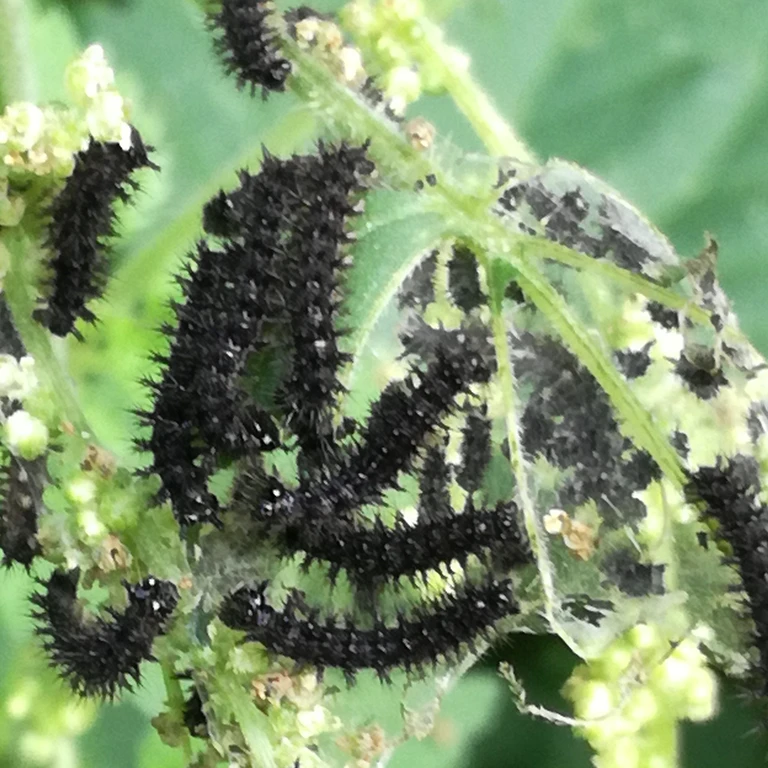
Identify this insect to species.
Aglais io
